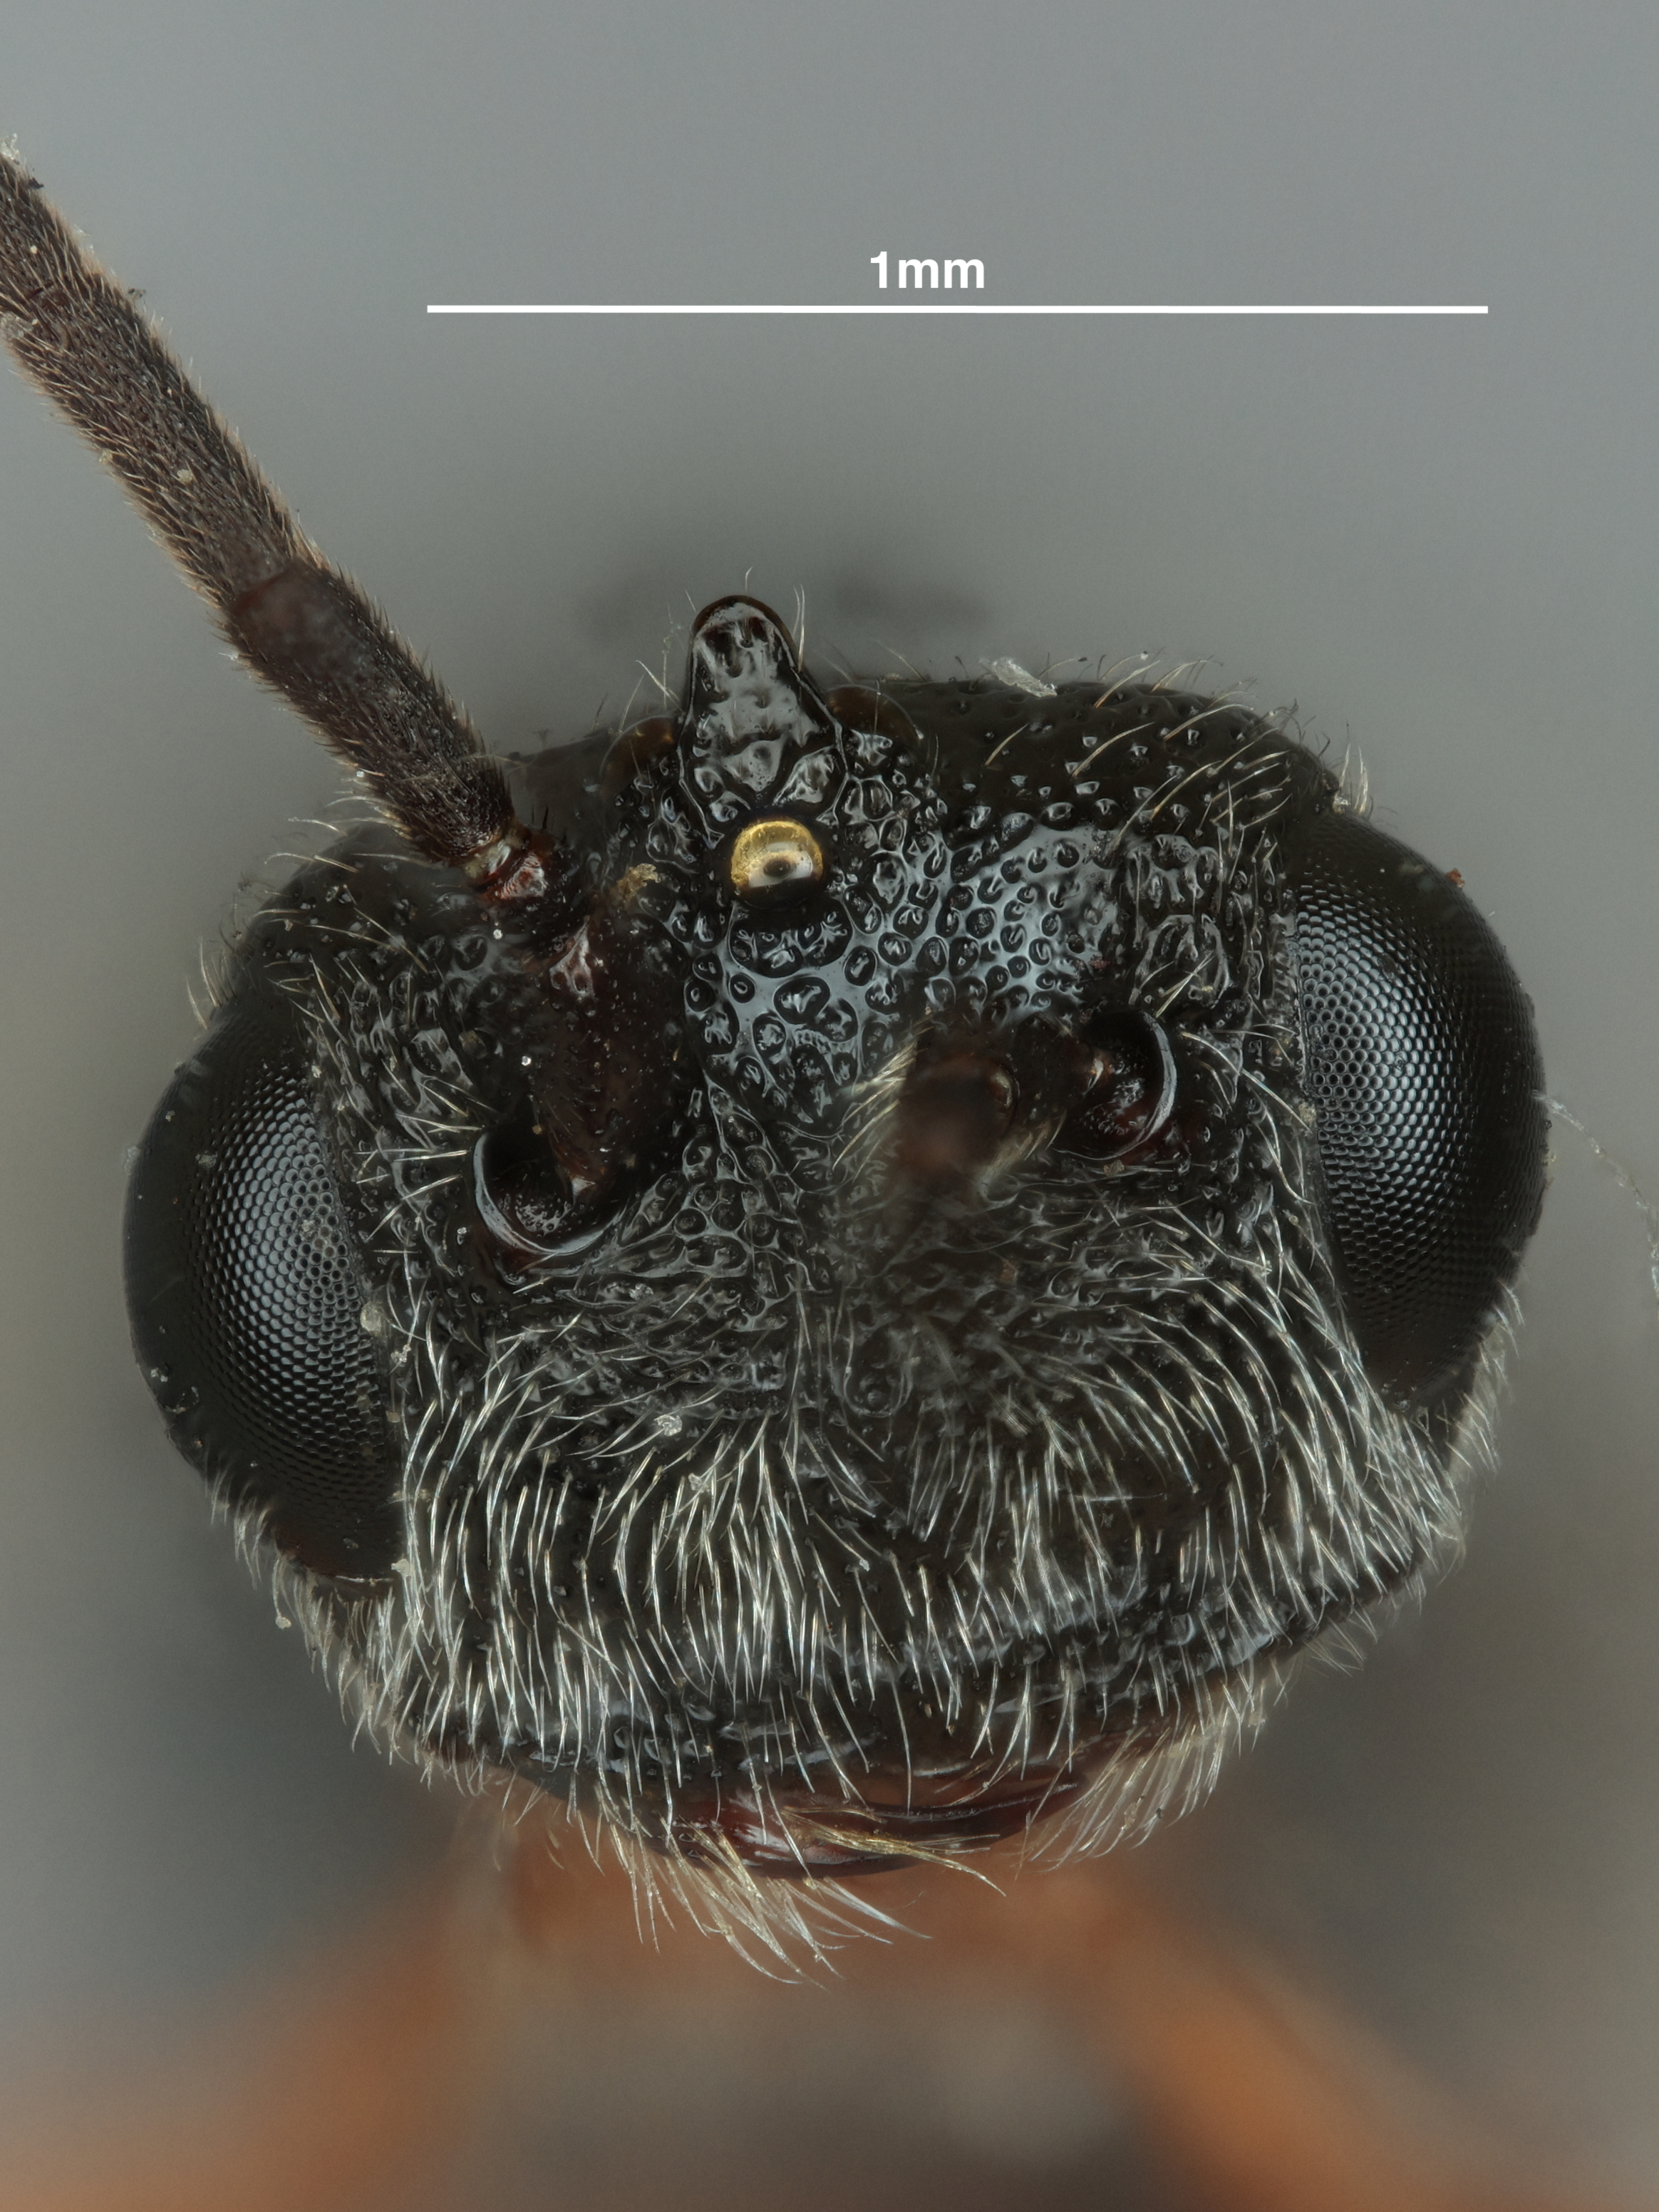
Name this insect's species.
Urosigalphus forbesi
